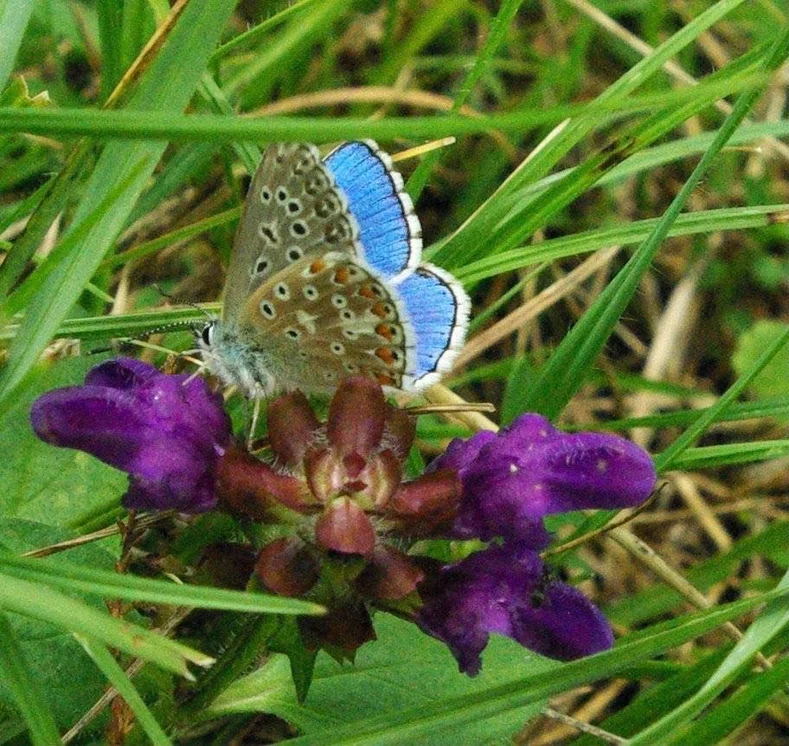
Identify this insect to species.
Lysandra bellargus
